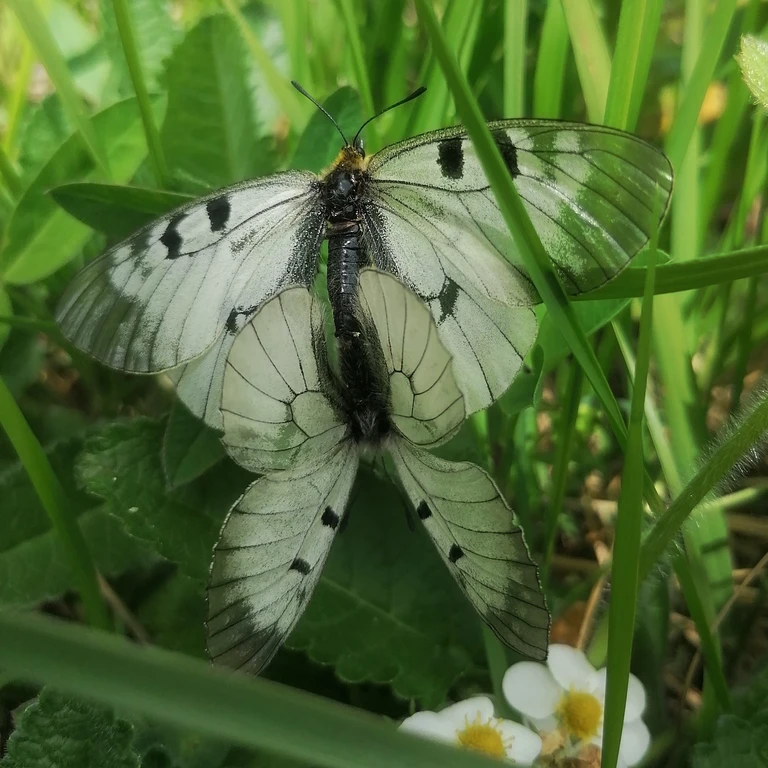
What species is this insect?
Parnassius mnemosyne
